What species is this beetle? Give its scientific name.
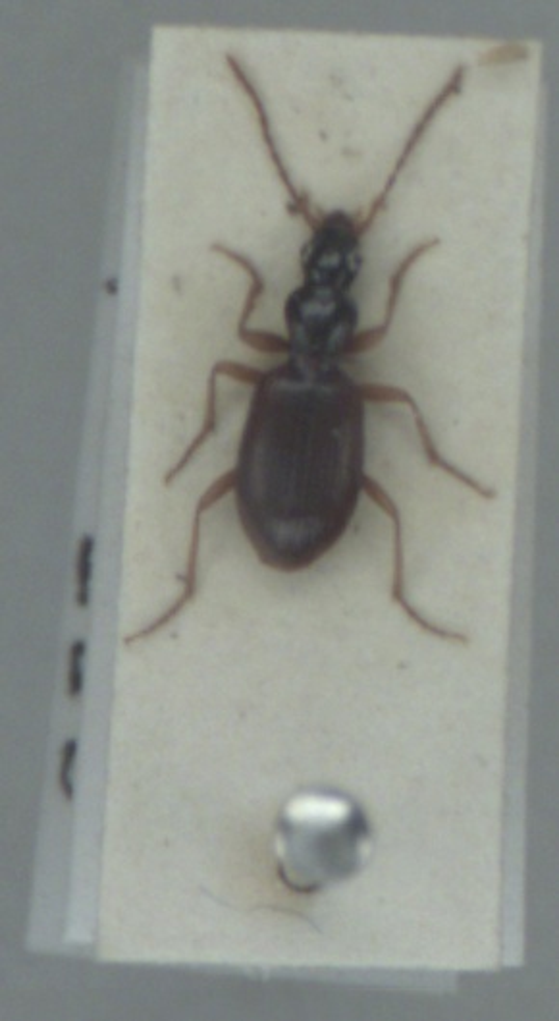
Oxypselaphus obscurus
